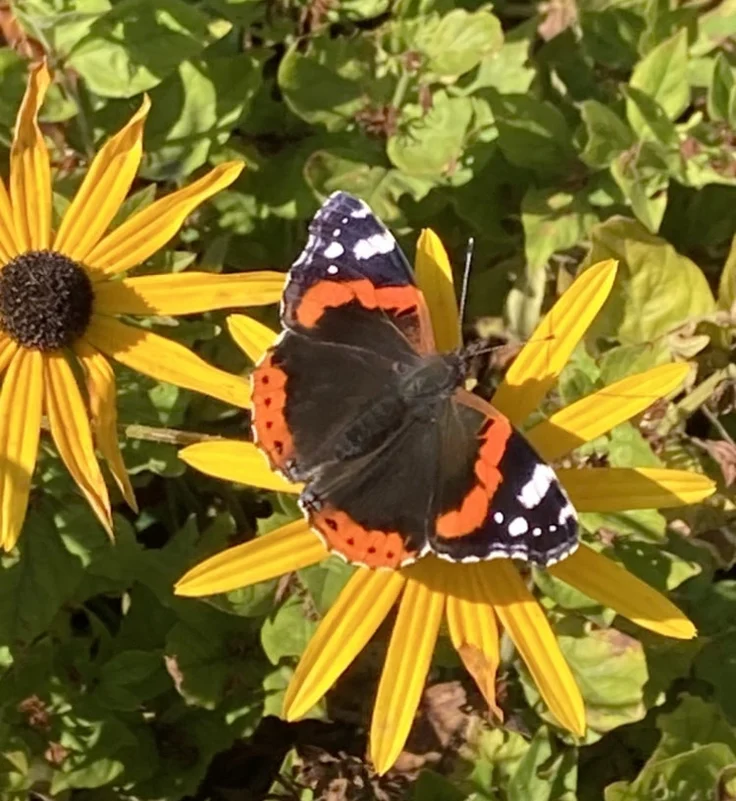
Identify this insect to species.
Vanessa atalanta
